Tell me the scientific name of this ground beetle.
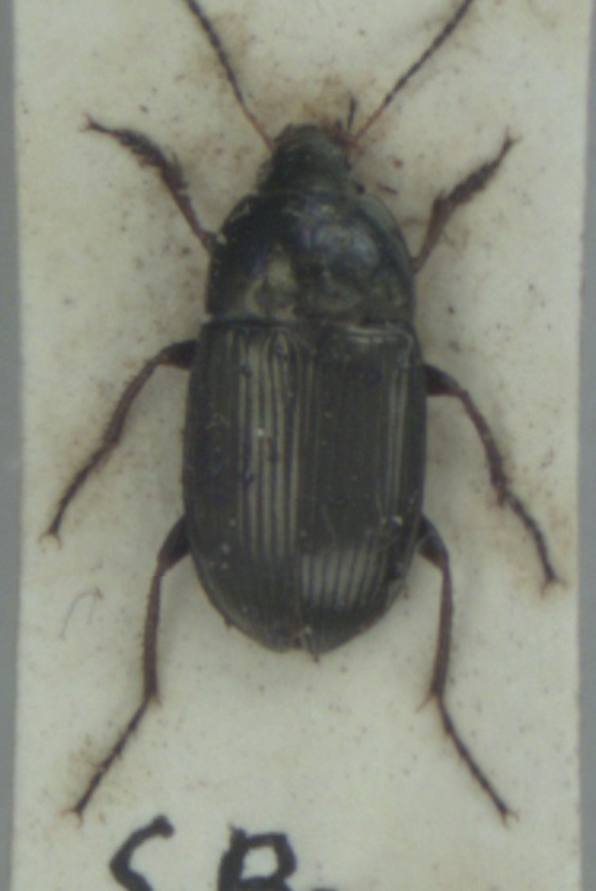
Amara similata
